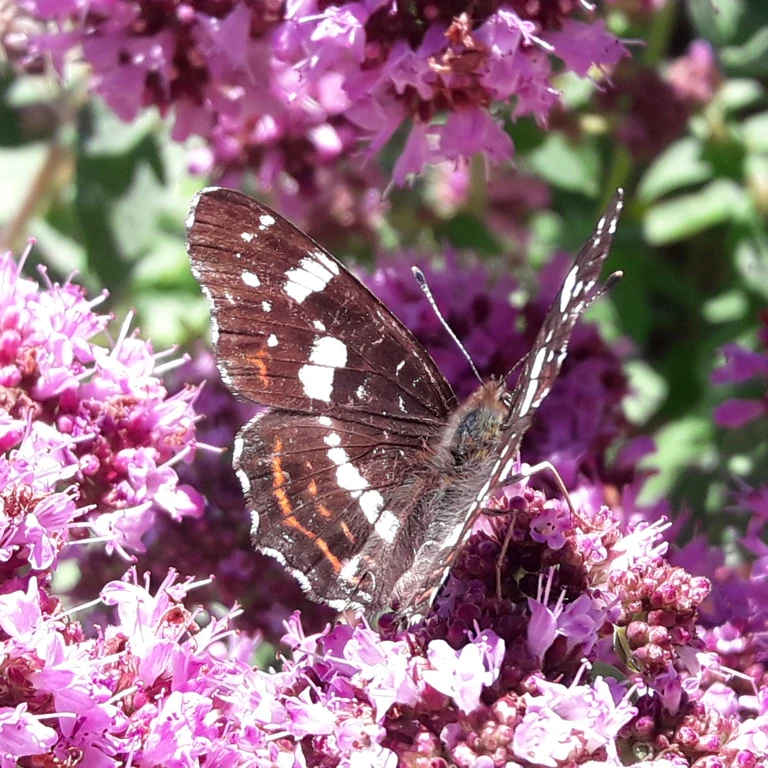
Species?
Araschnia levana
